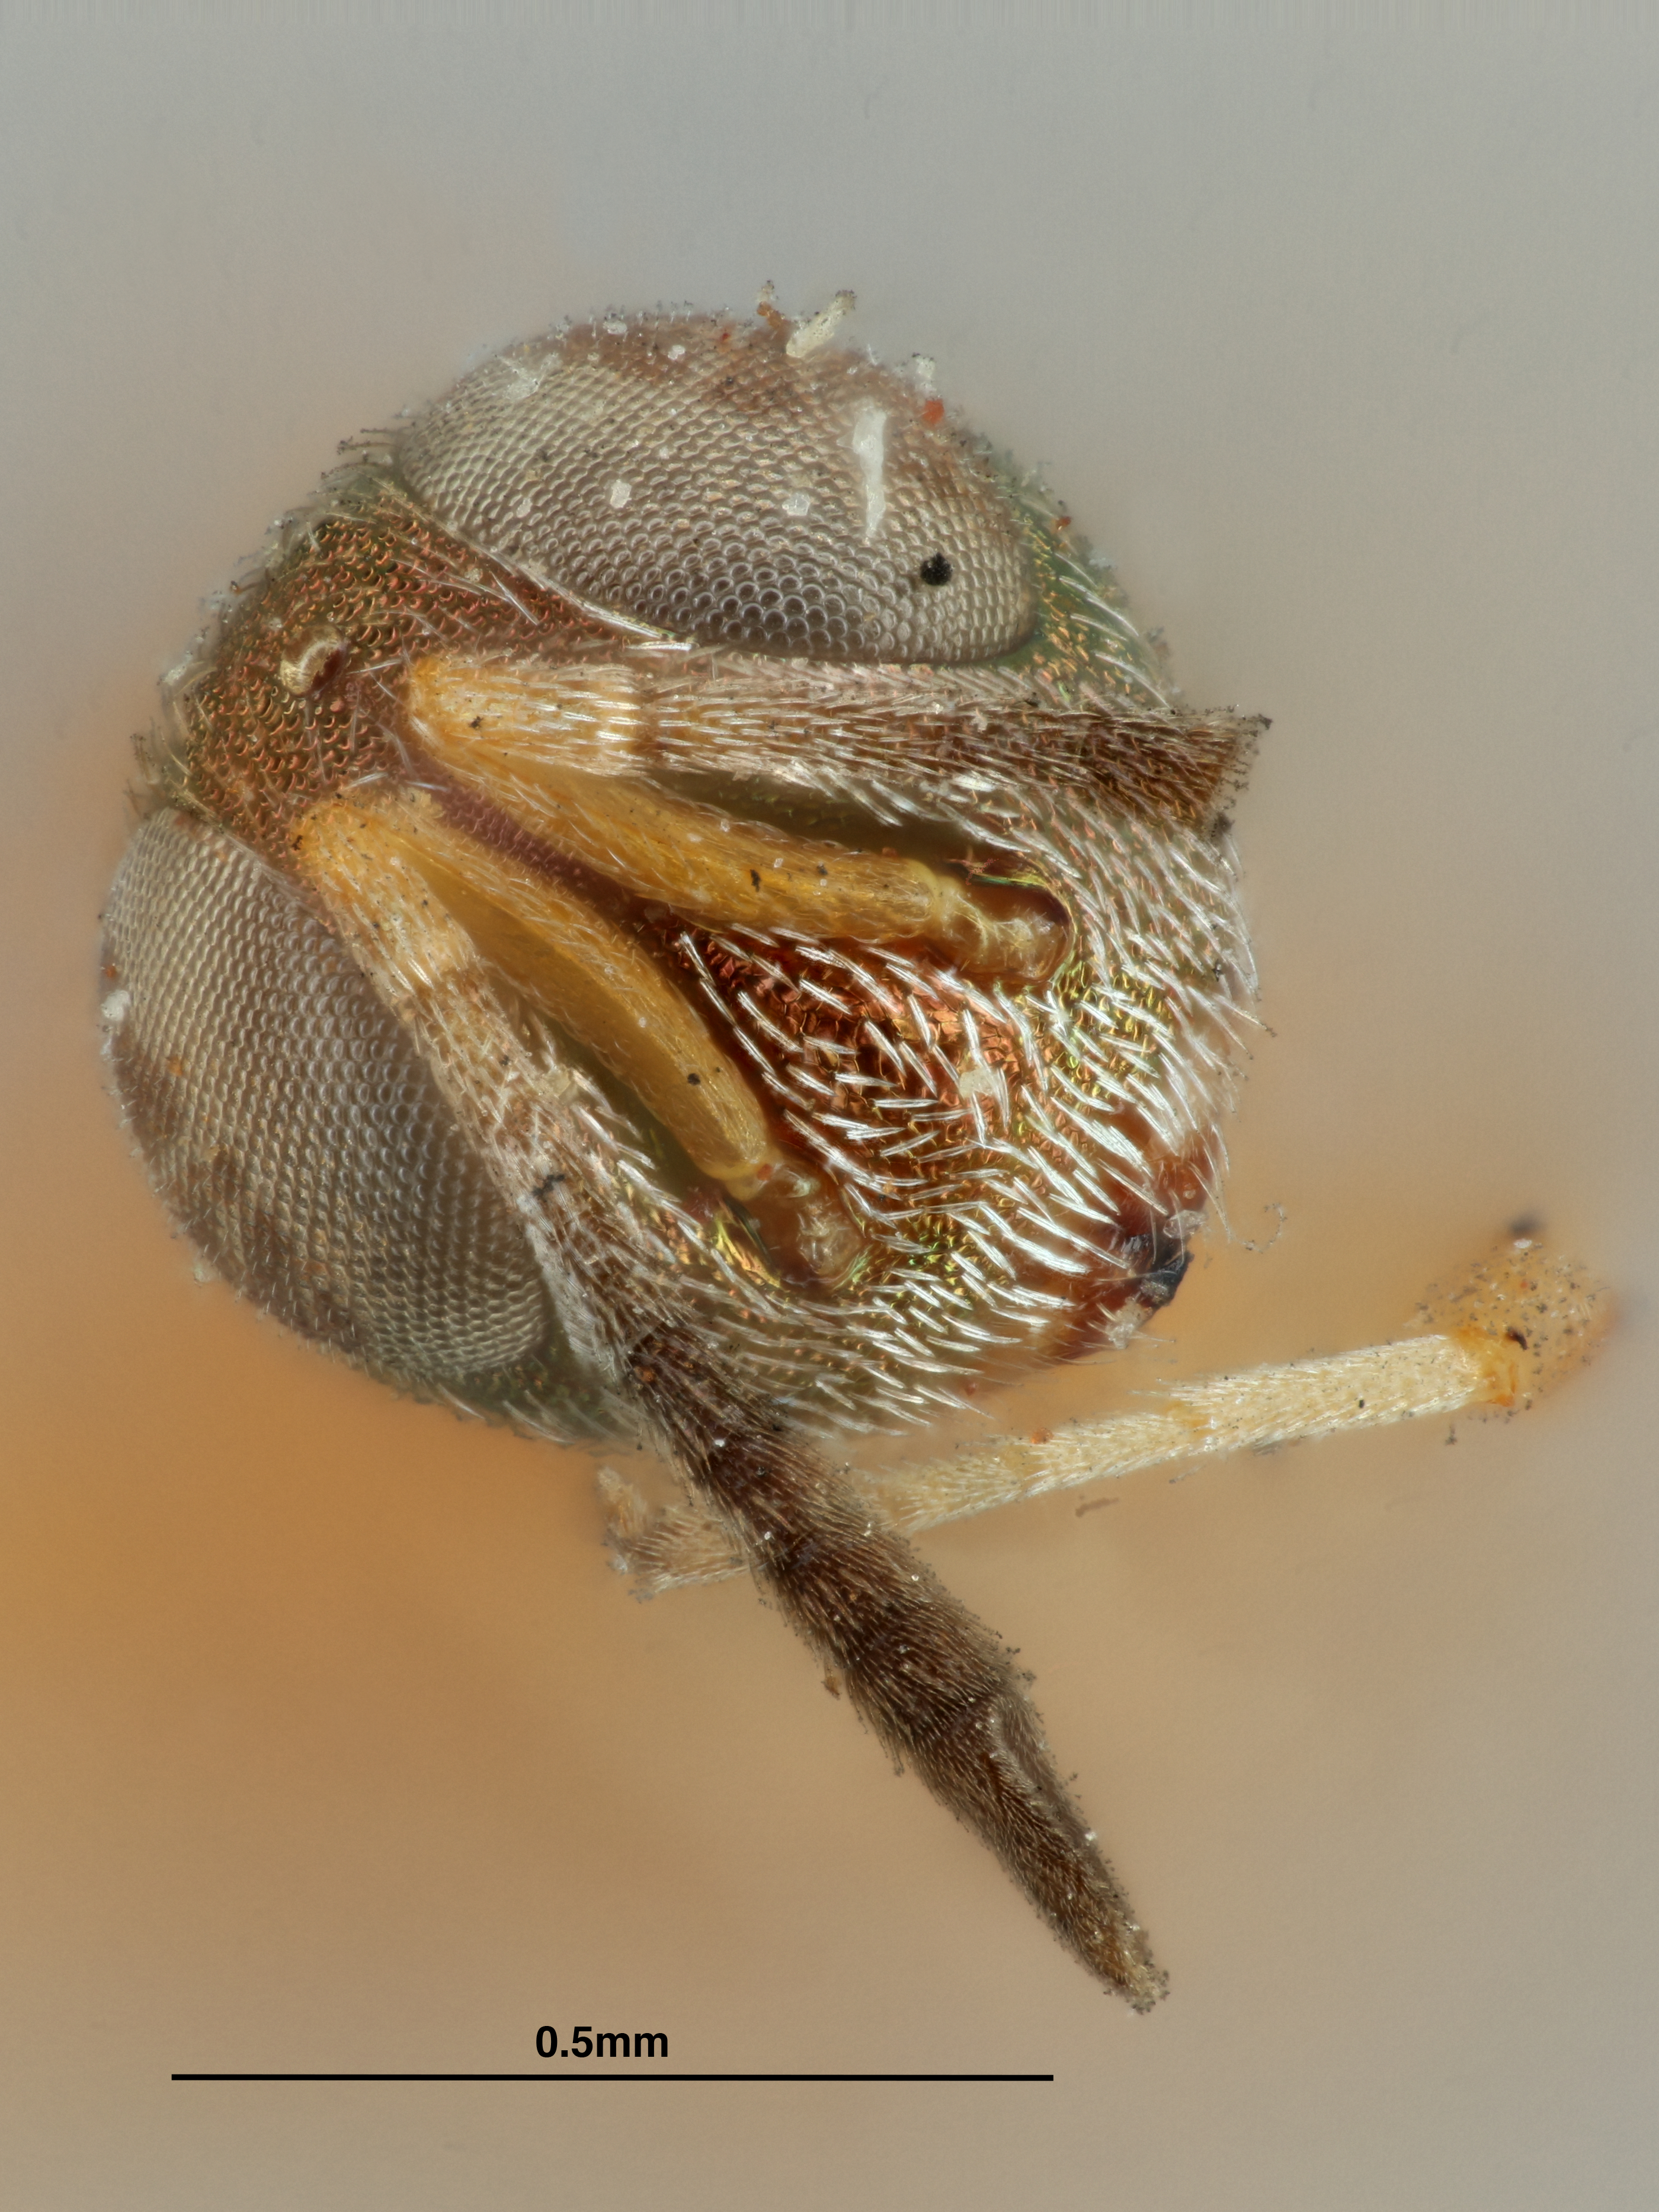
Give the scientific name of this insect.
Eupelmus flavovariegatus
